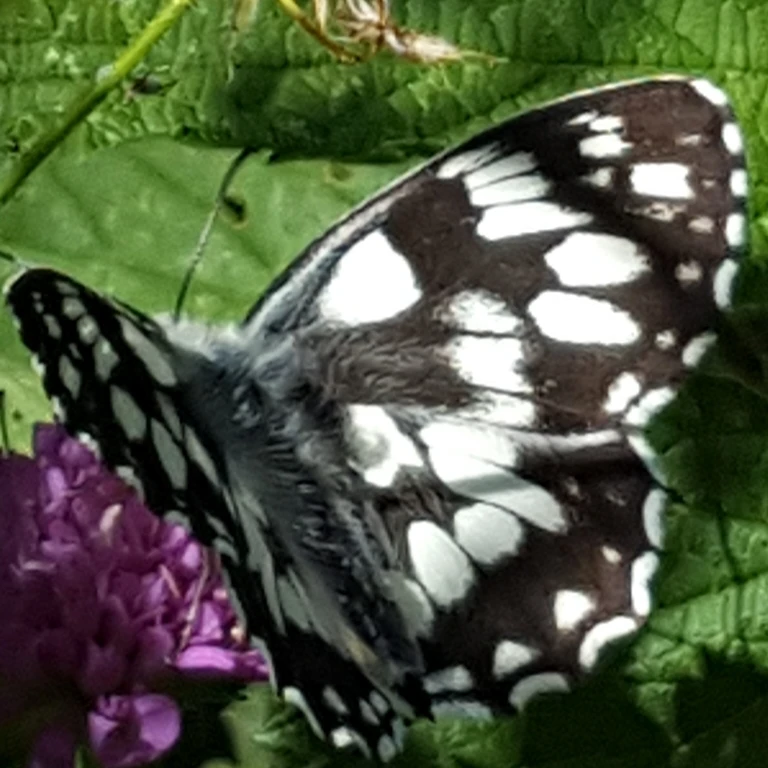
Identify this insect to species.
Melanargia galathea
